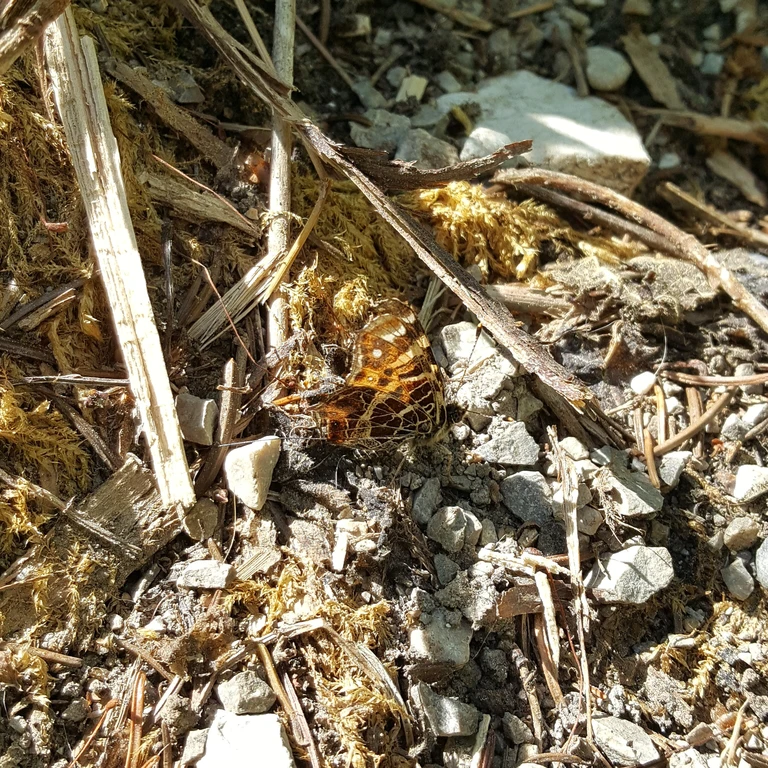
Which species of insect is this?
Araschnia levana
